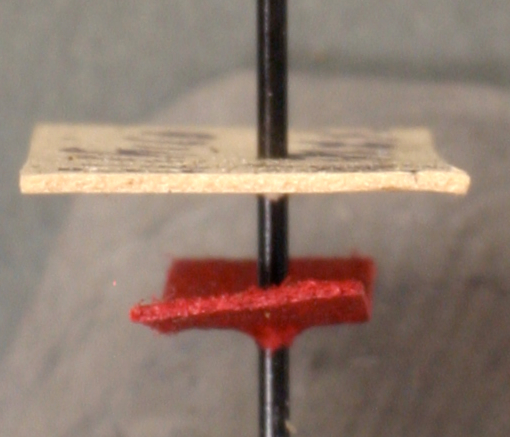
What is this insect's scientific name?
Stenamma manni
